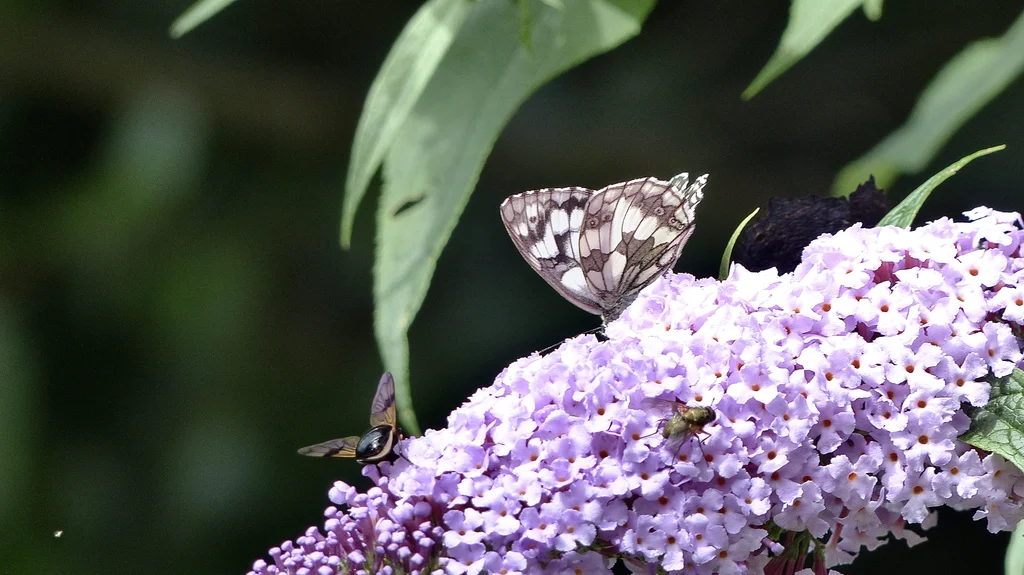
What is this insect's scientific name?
Melanargia galathea
